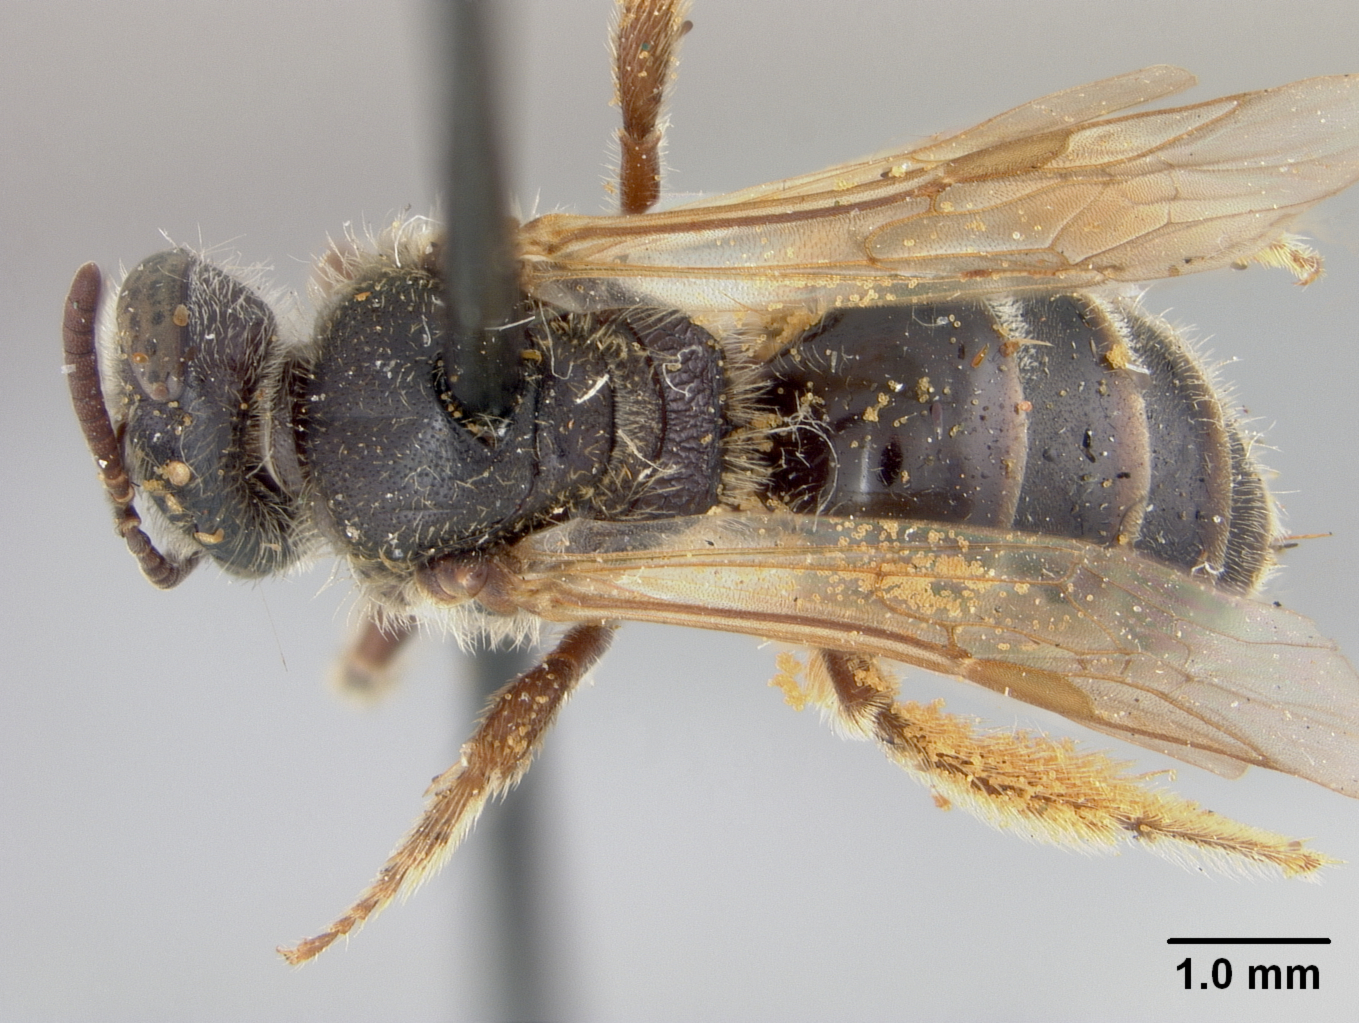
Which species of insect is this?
Halictus arcuatus
